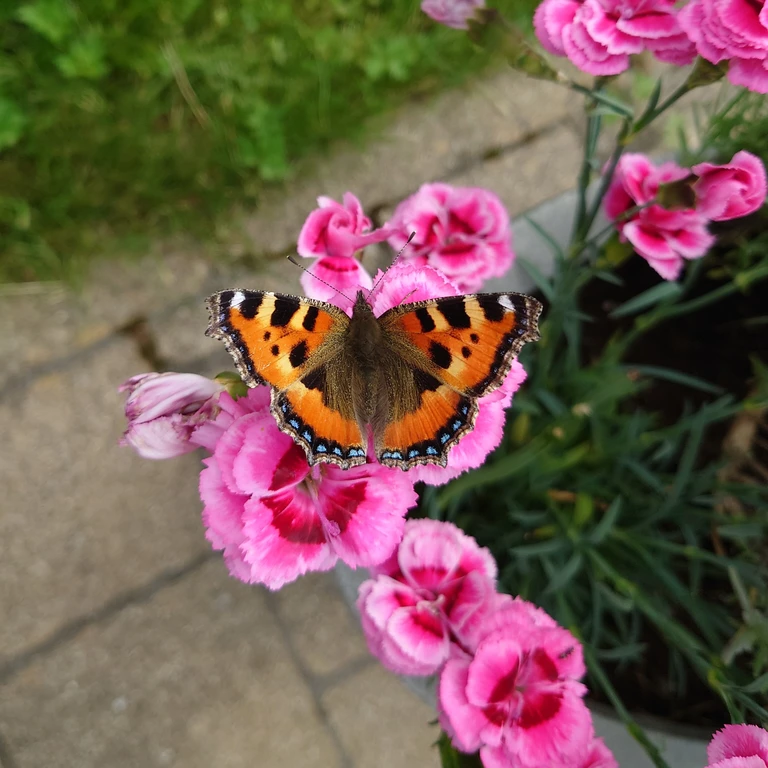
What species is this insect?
Aglais urticae
